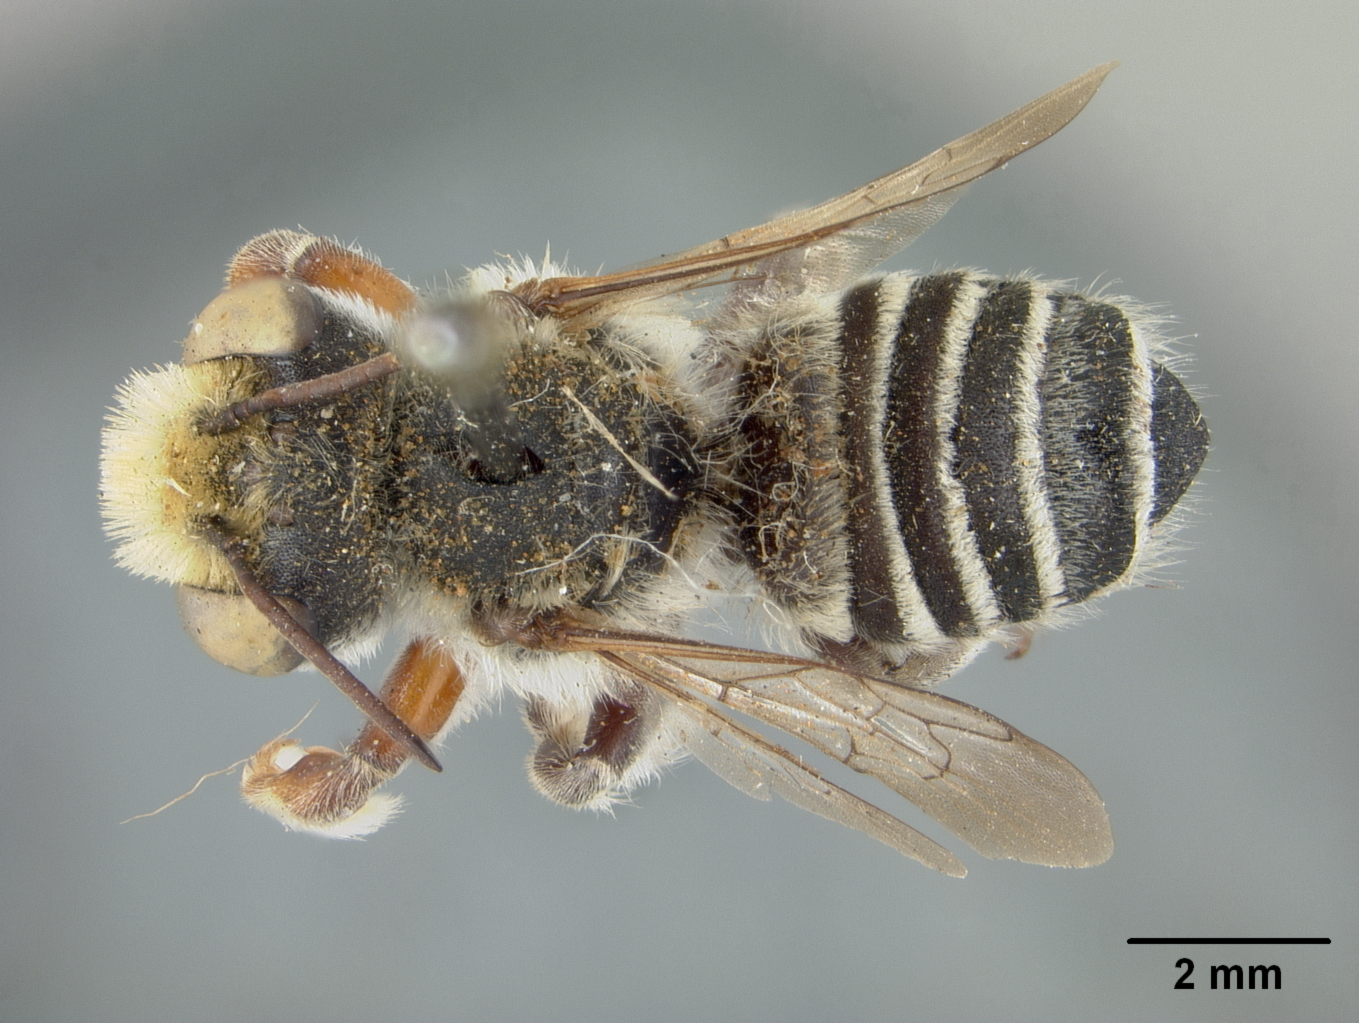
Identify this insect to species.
Megachile victoriana
